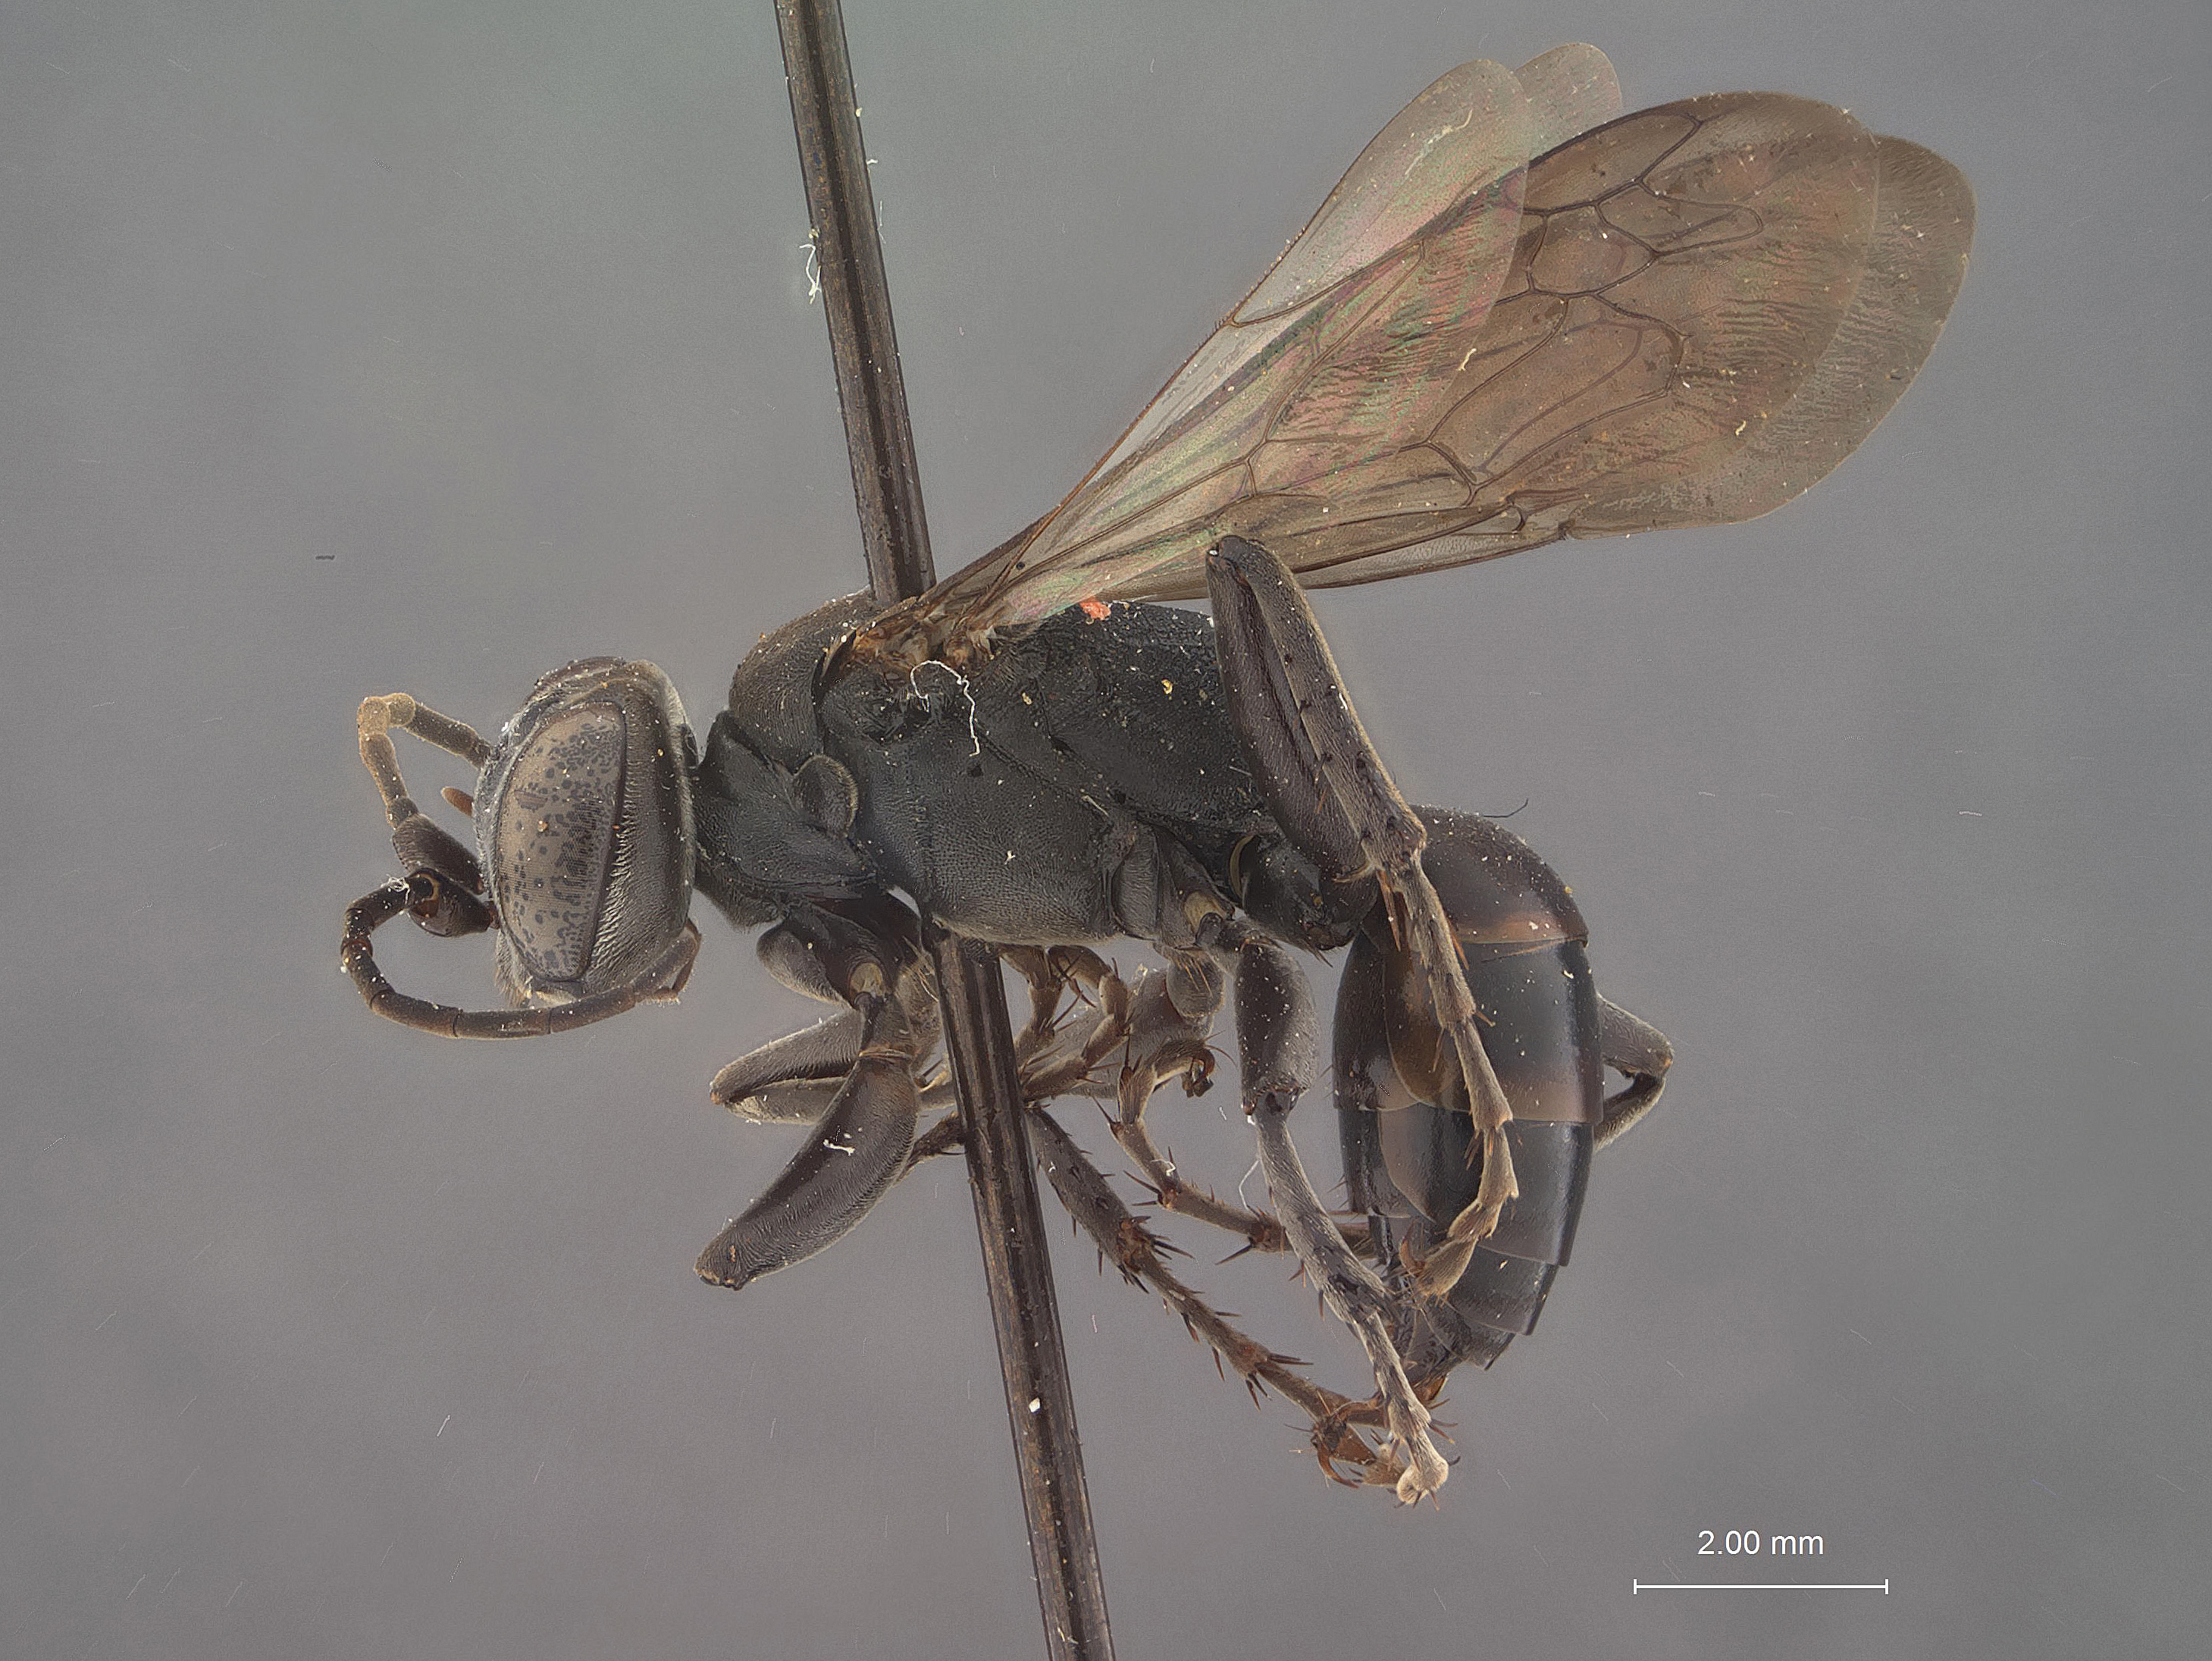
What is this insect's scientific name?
Larropsis shappirioi
